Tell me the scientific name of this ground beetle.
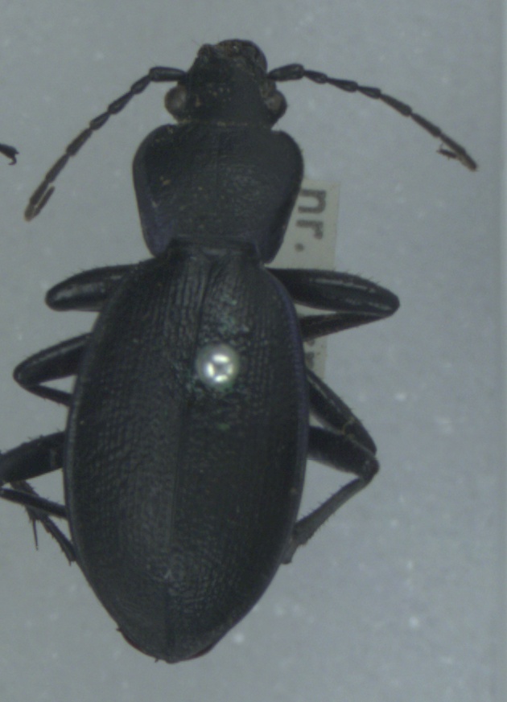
Carabus problematicus
